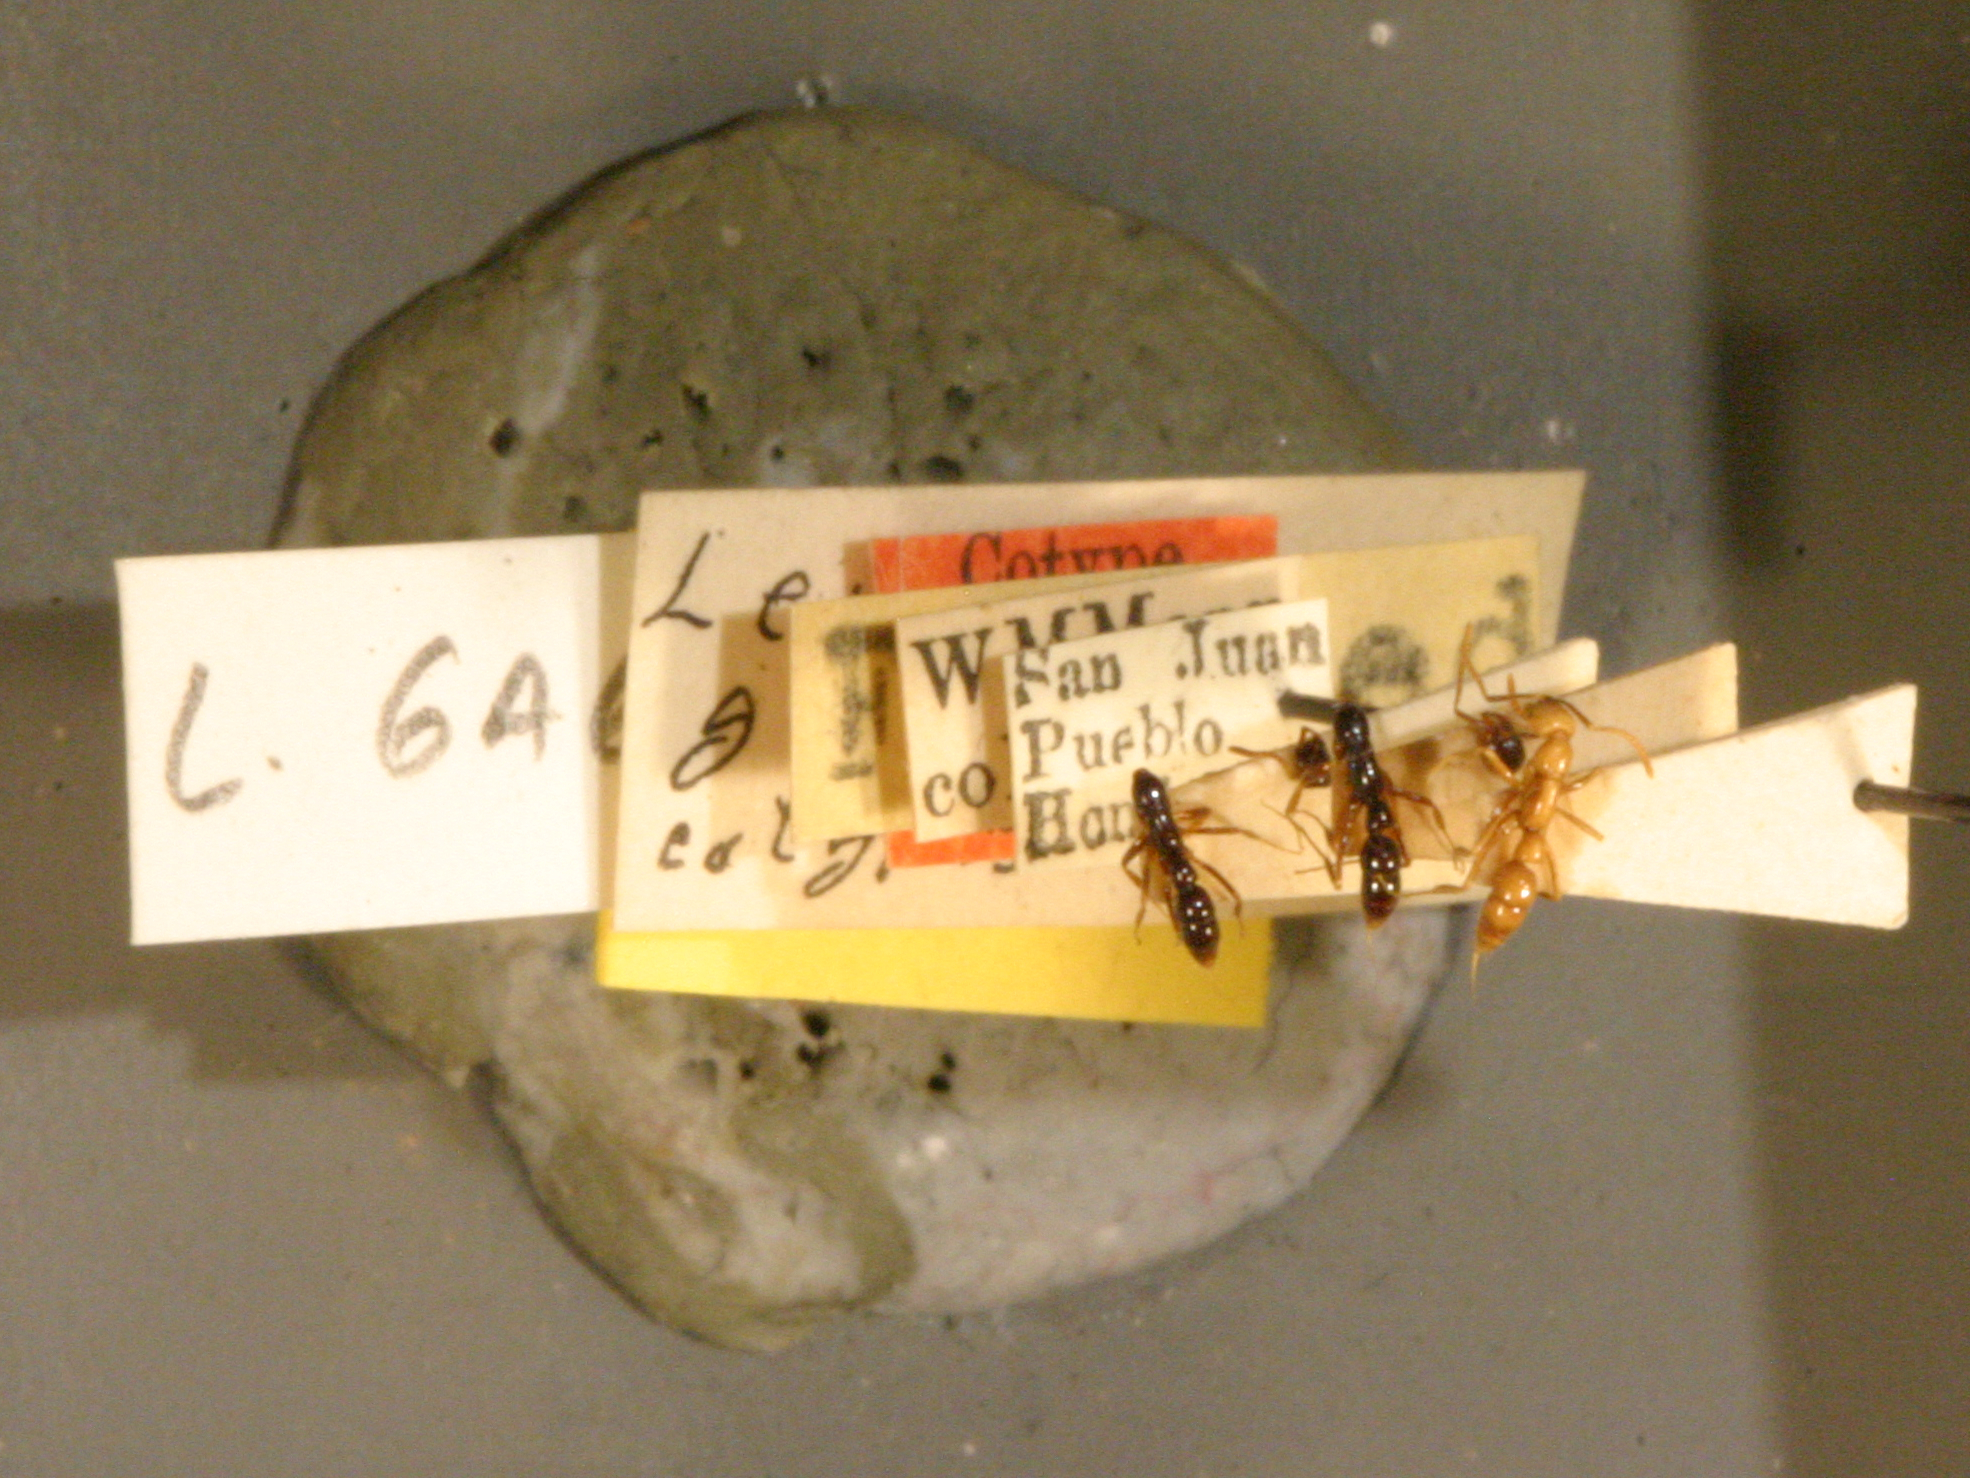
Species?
Leptogenys gagates
